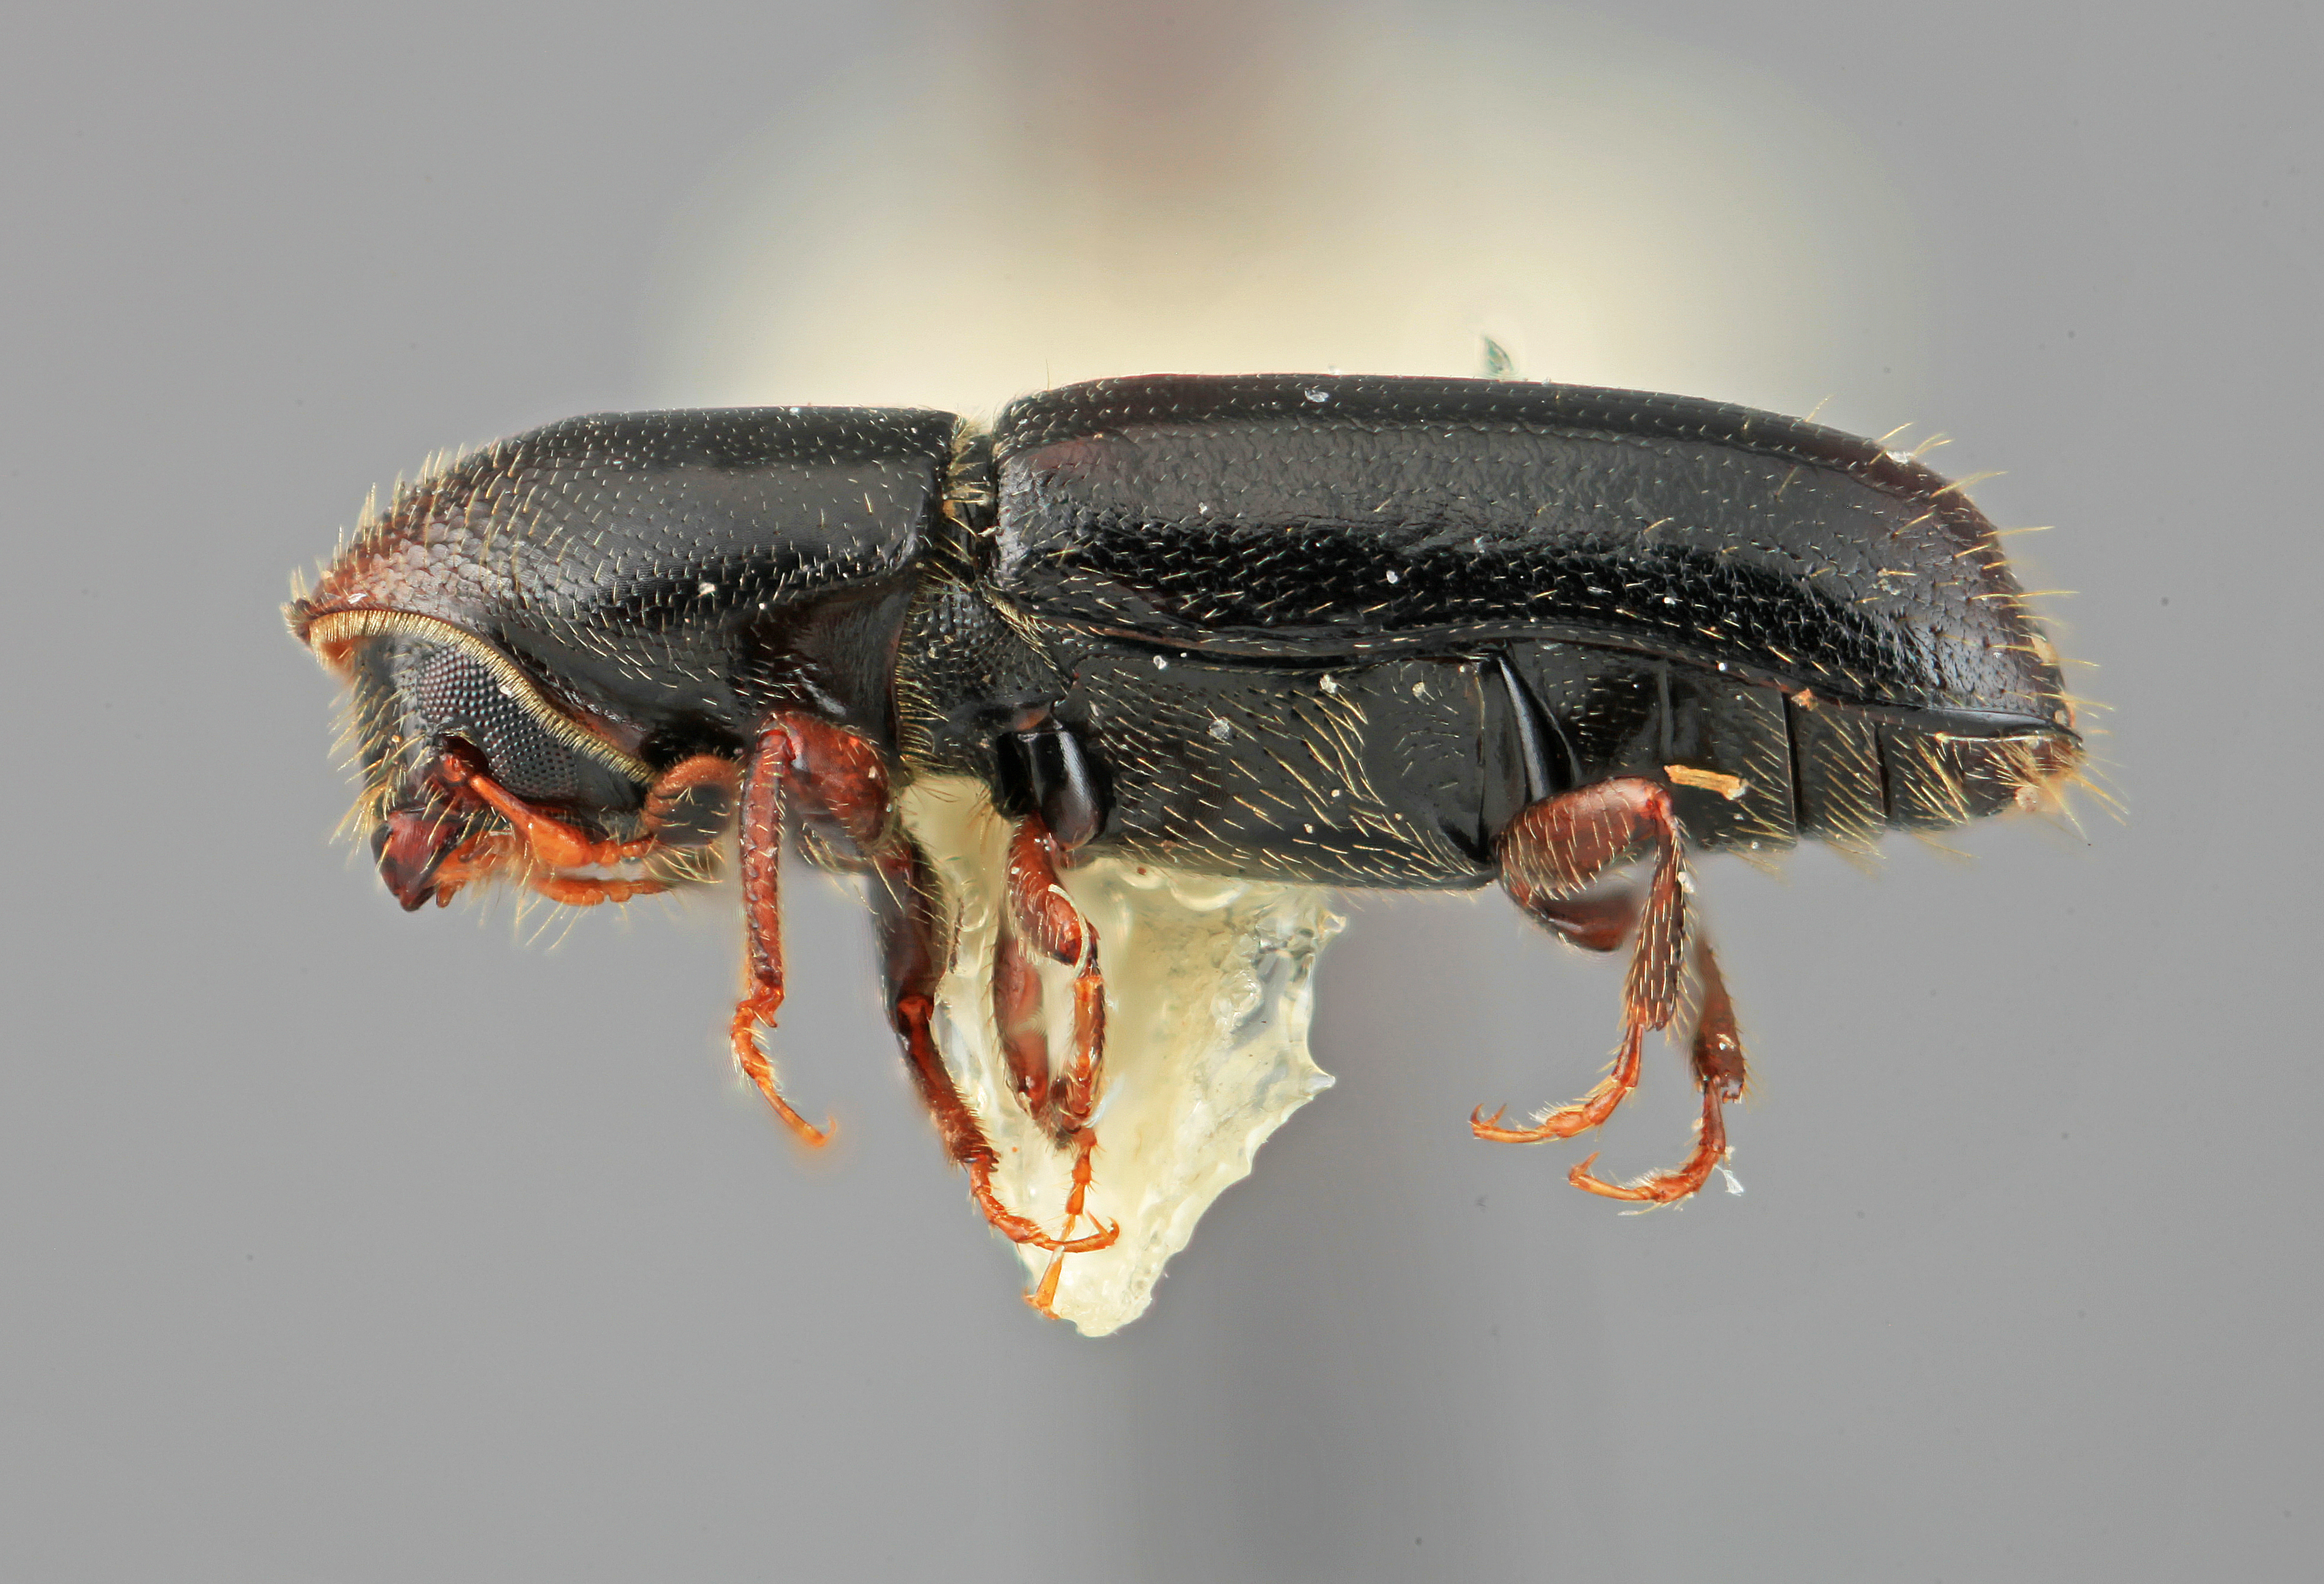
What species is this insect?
Gnathotrichus alniphagus
